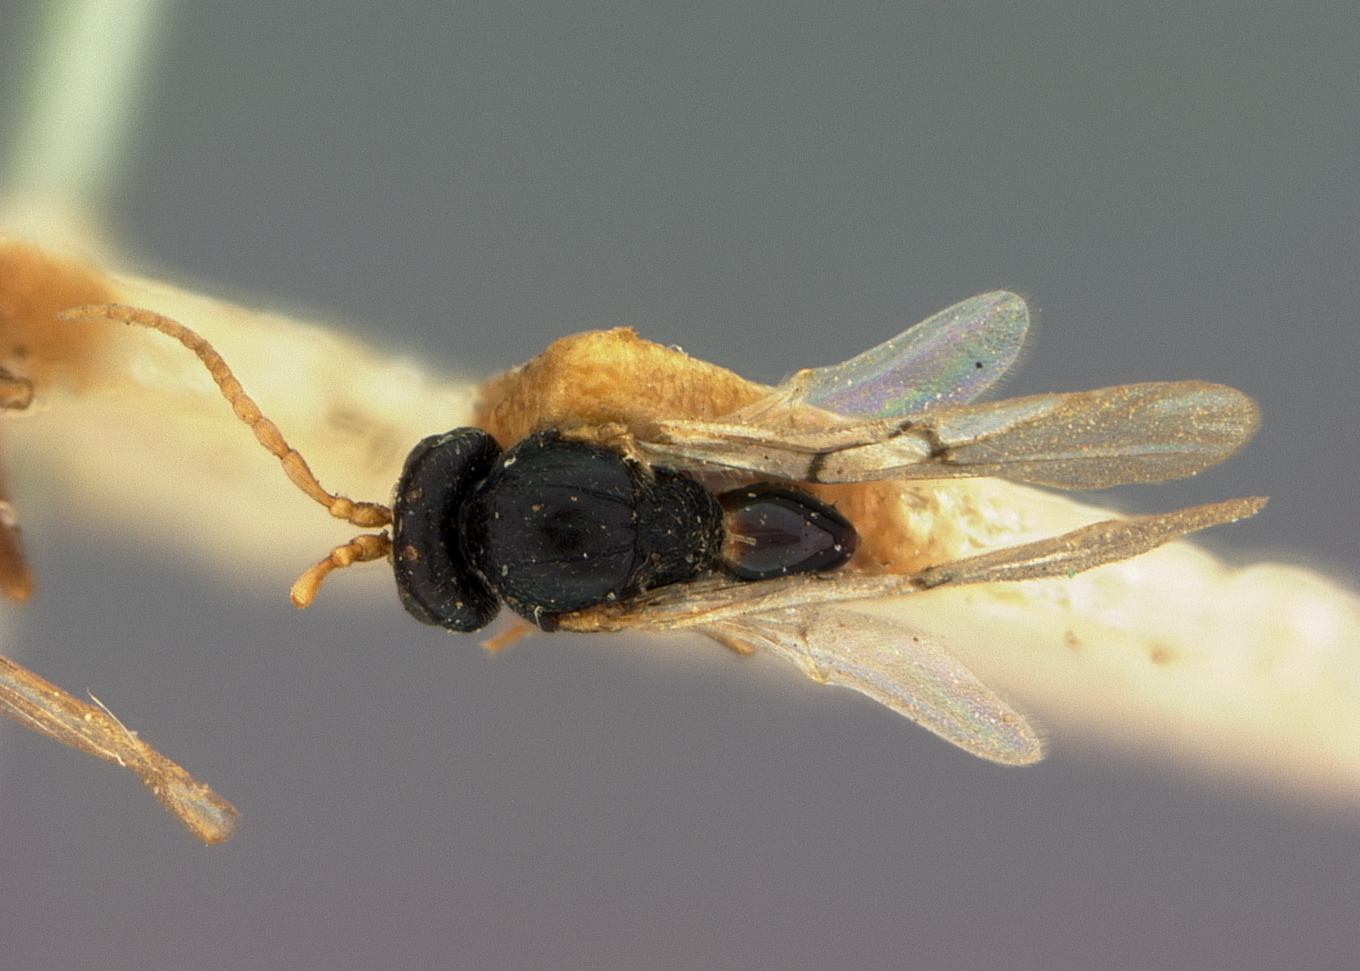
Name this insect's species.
Andricus murtfeldtae
